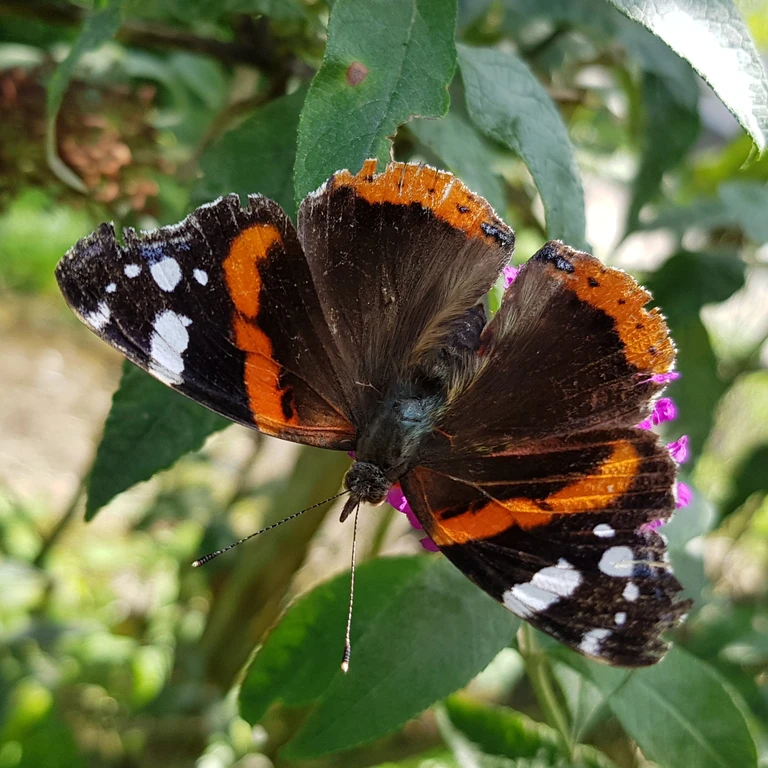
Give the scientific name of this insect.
Vanessa atalanta
